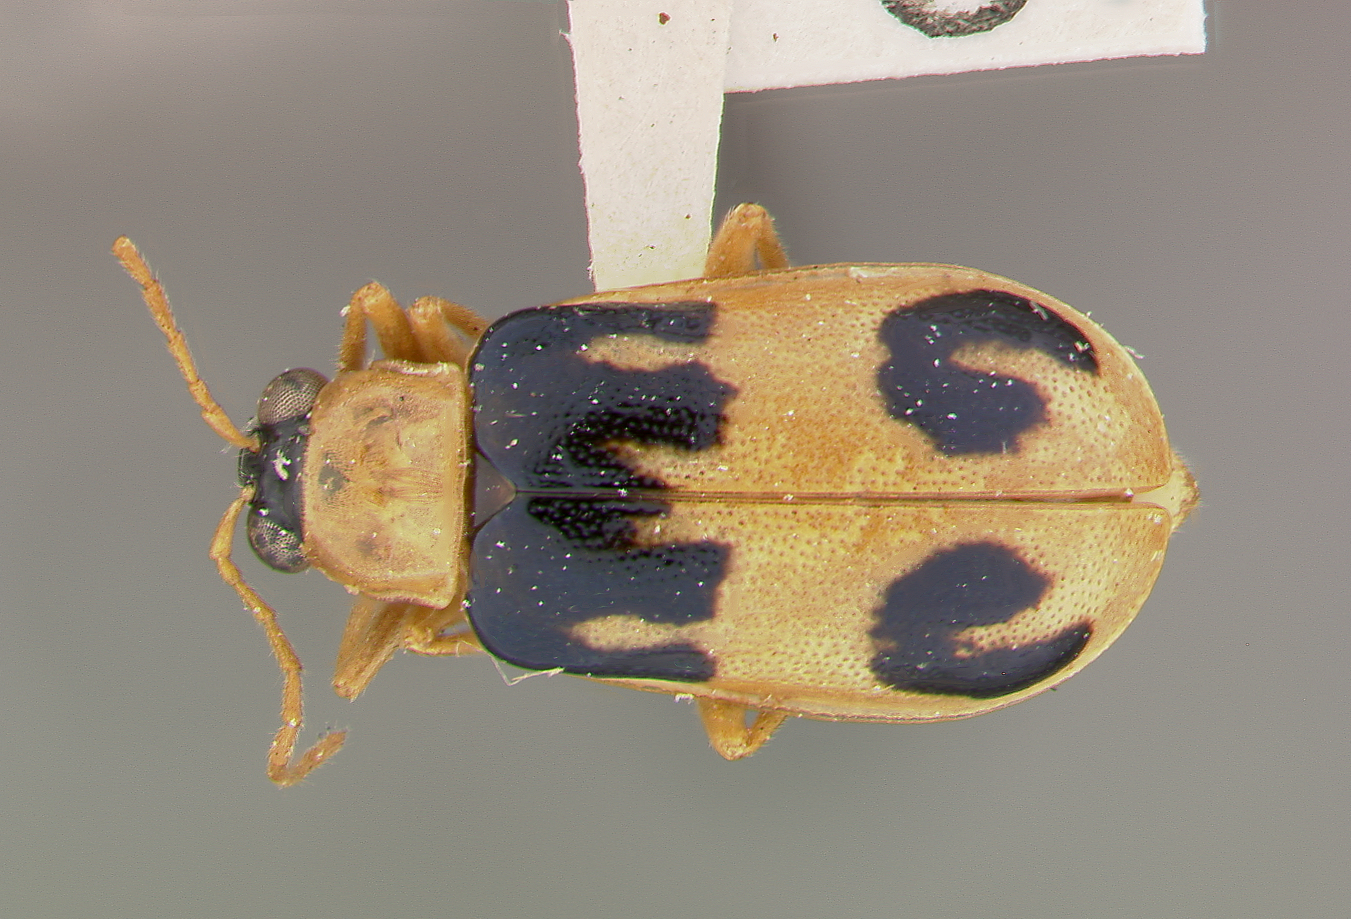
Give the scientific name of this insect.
Neobrotica dentata
